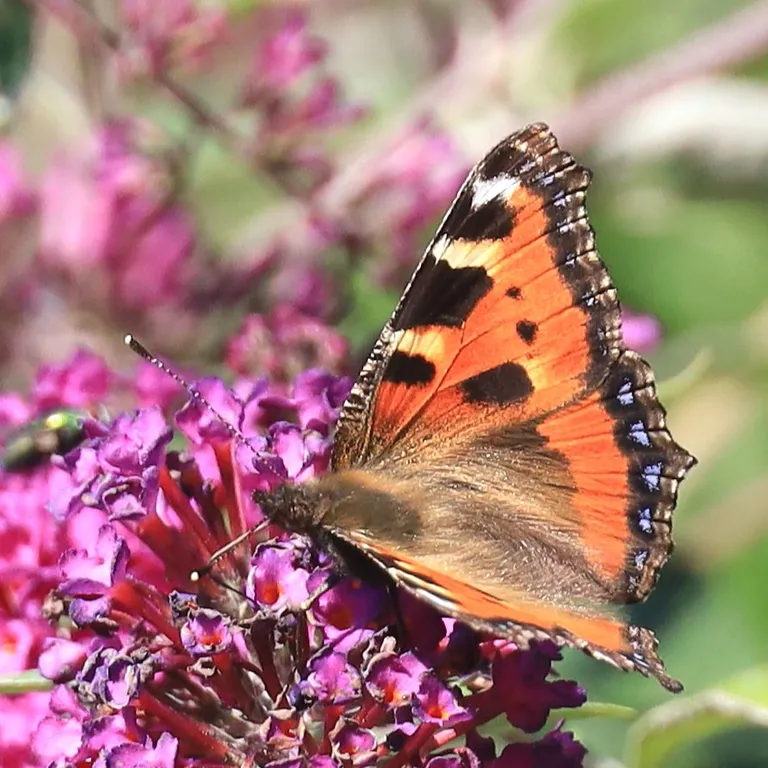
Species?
Aglais urticae
